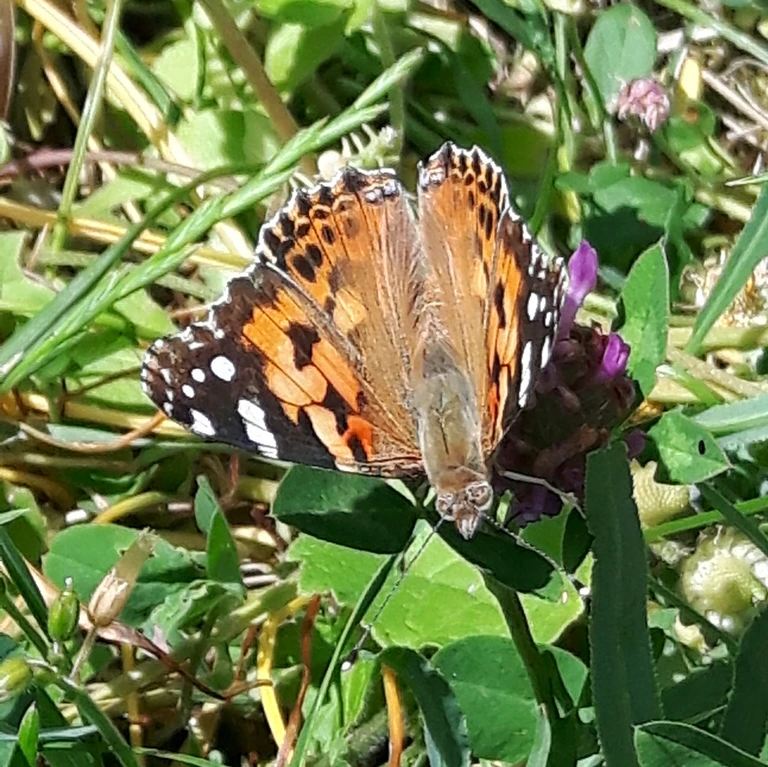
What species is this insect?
Vanessa cardui
